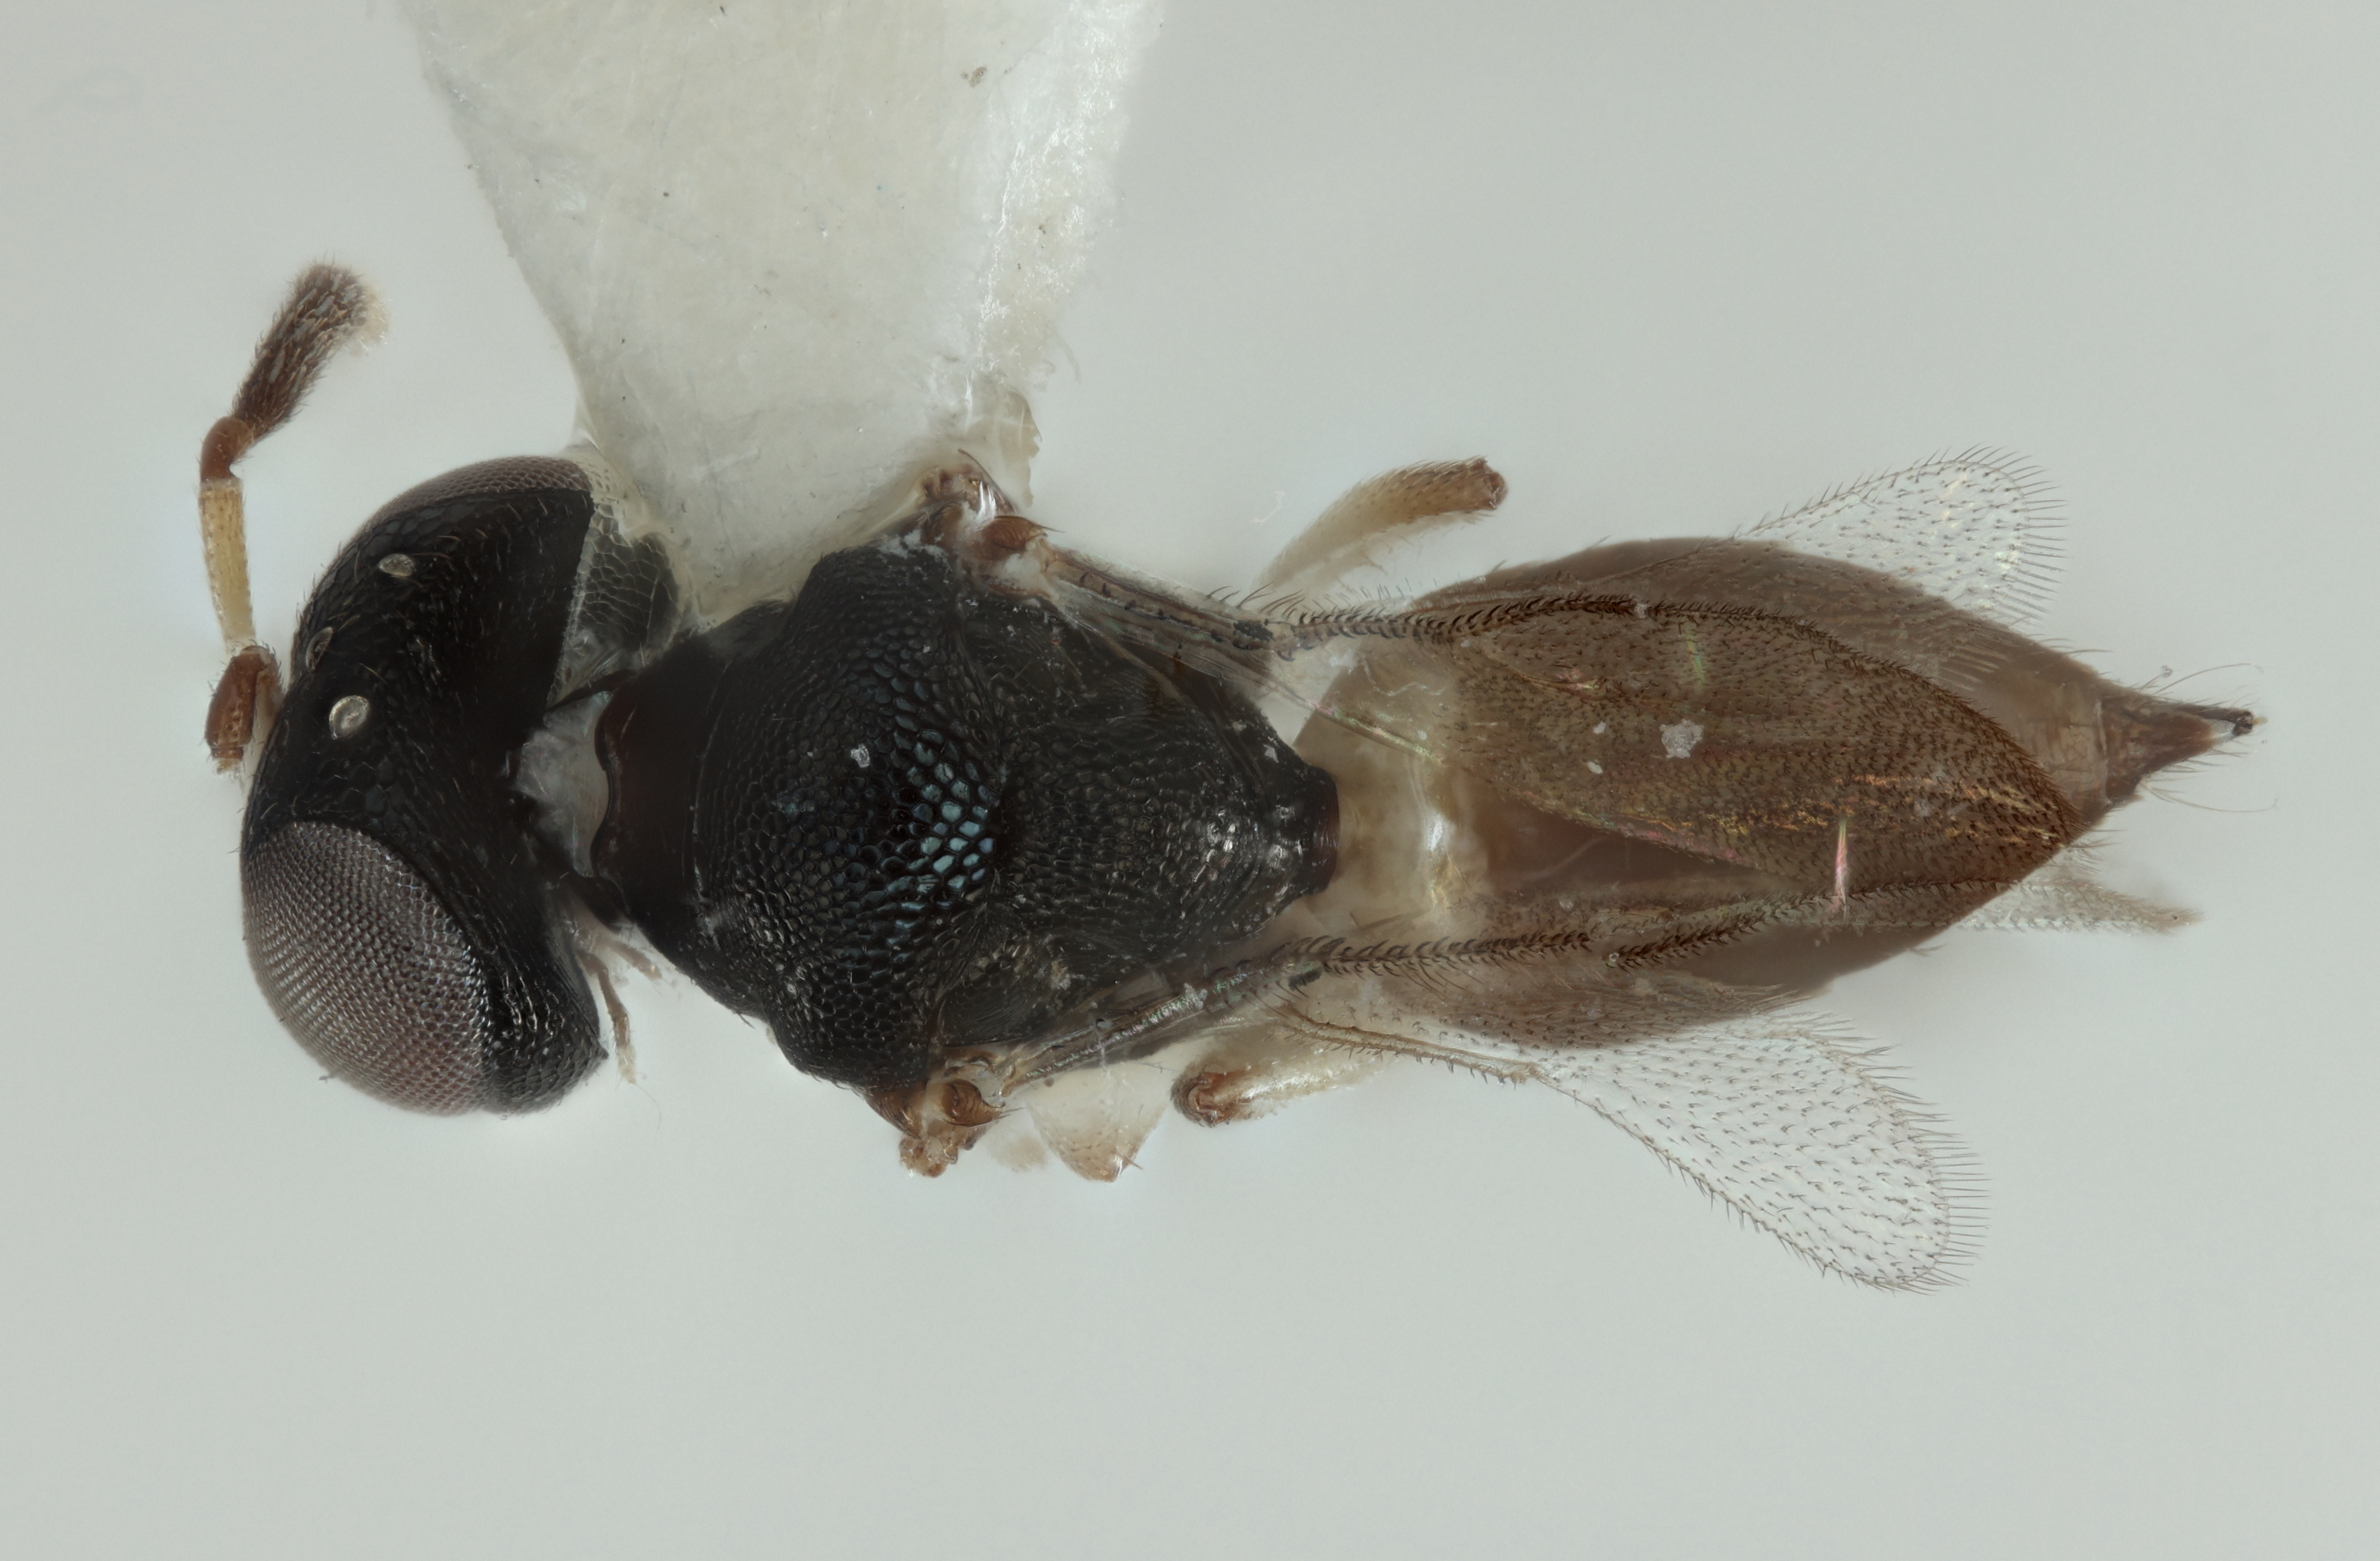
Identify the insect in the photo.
Oaxa albiclava
